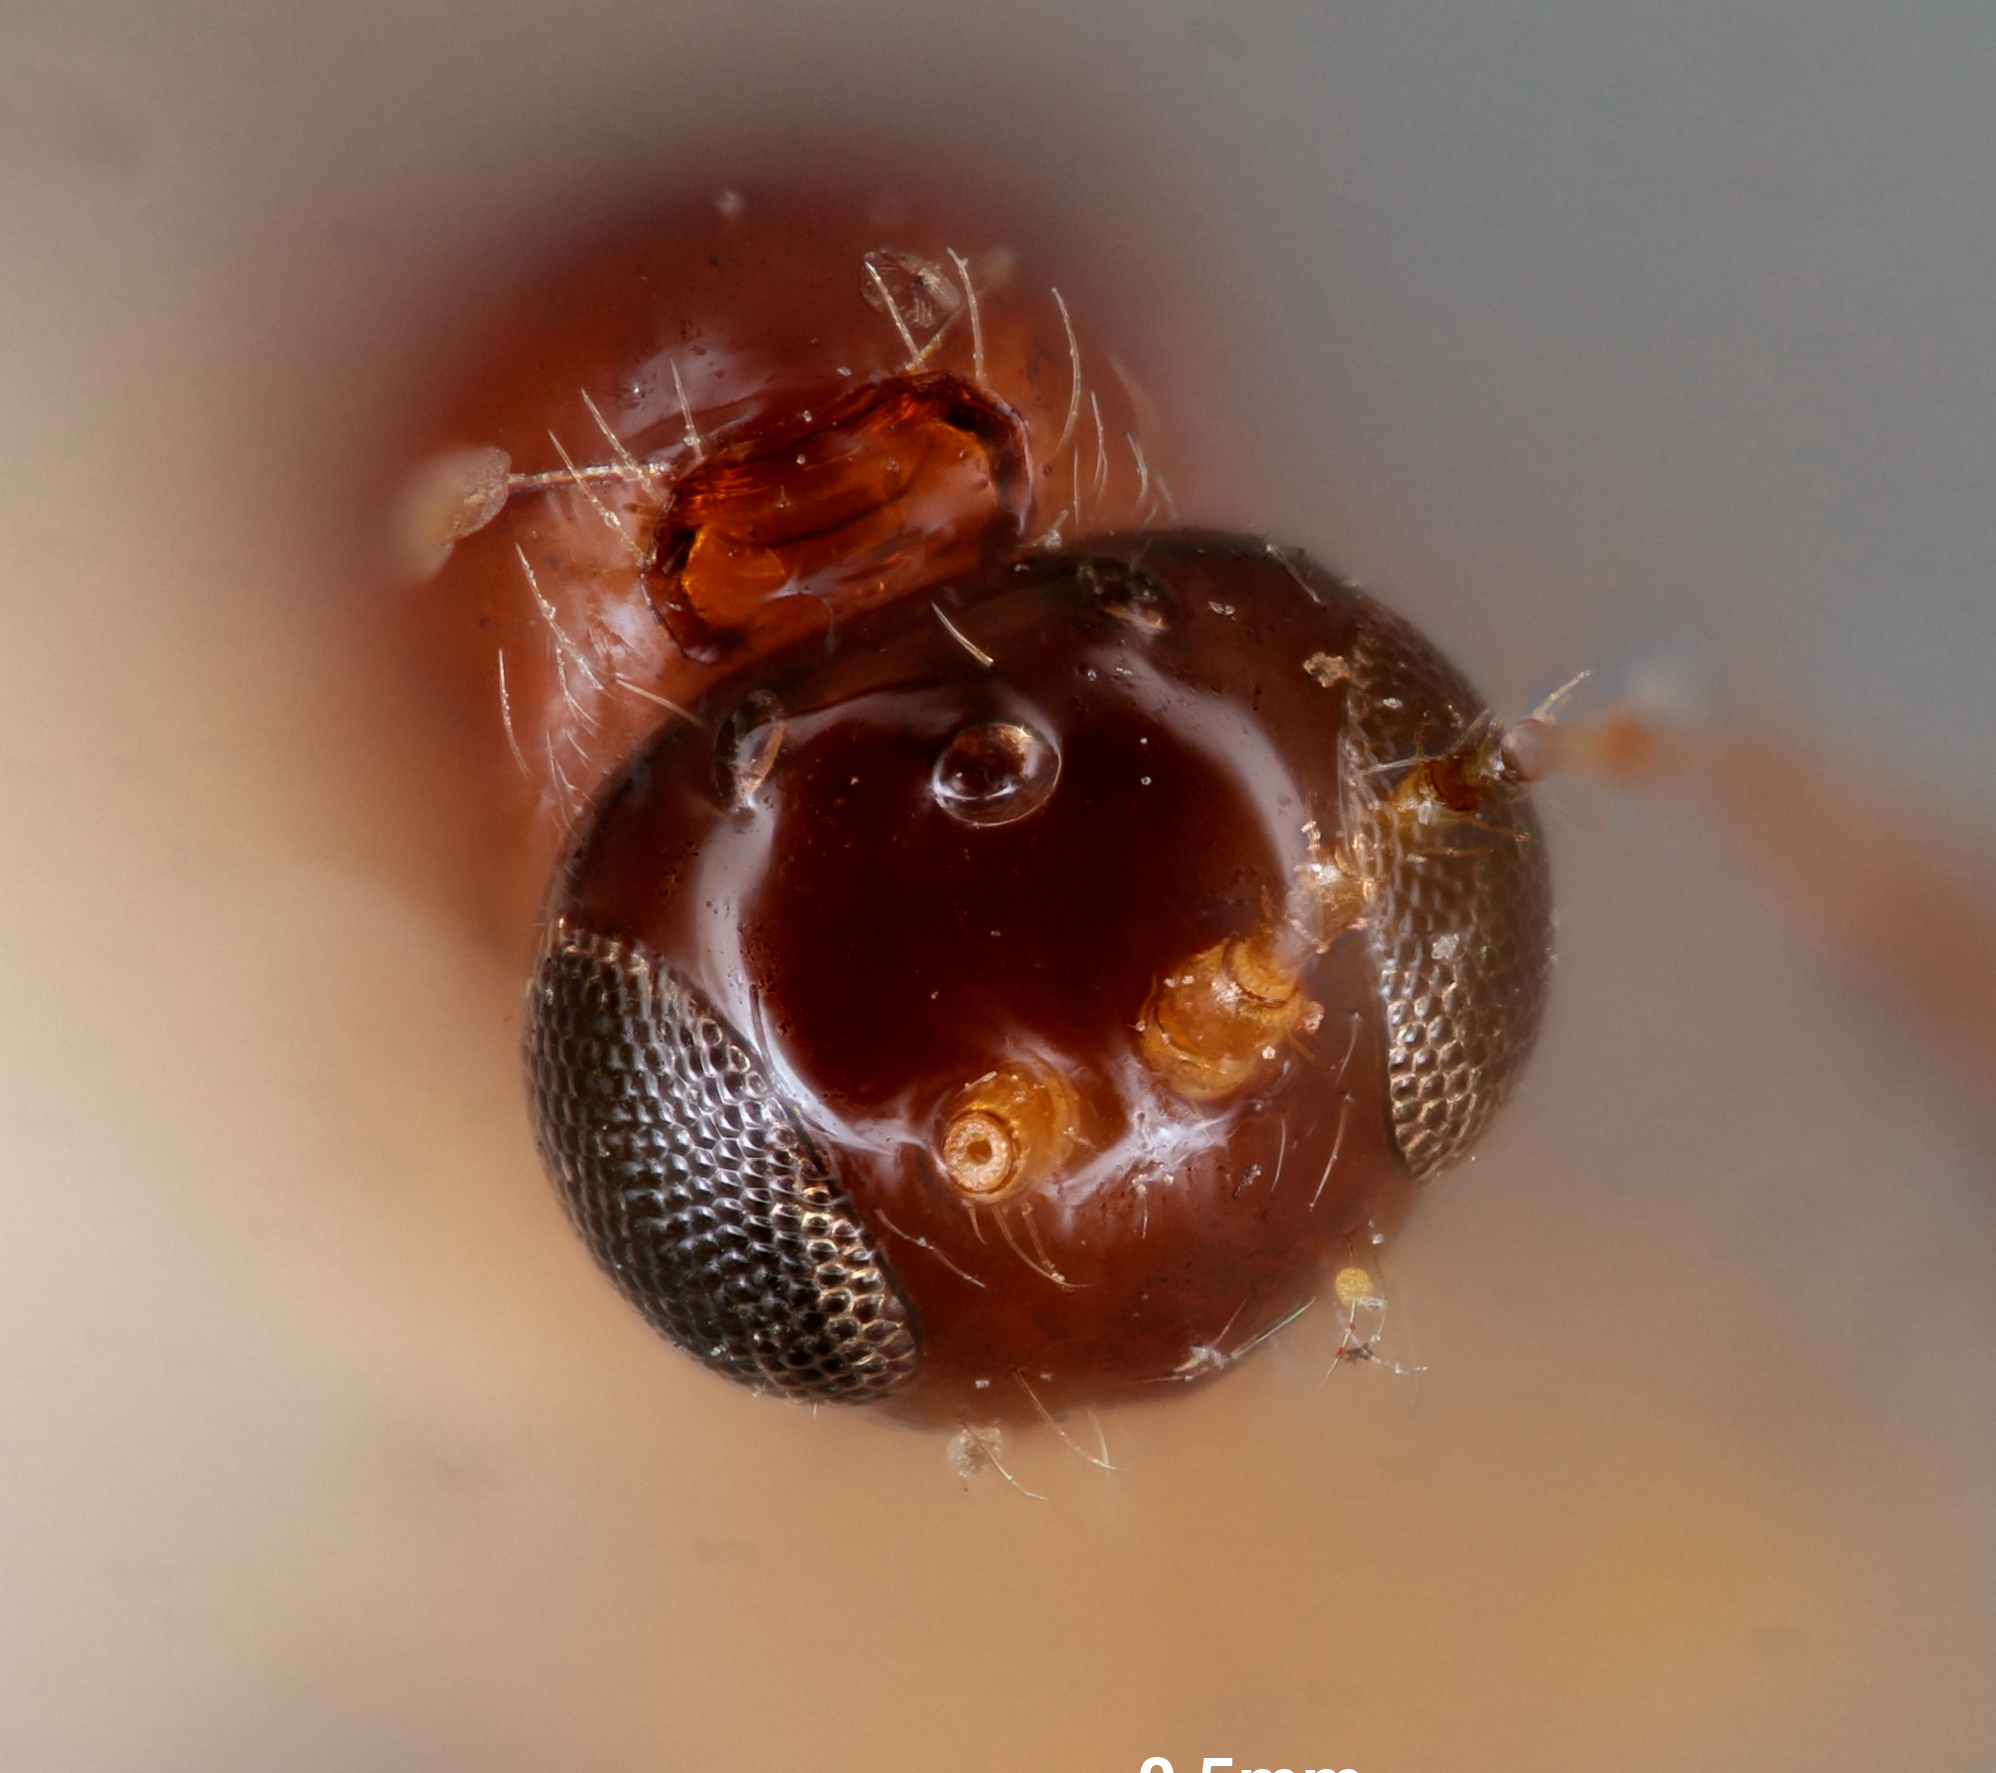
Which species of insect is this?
Pseudeucoila rugipunctata
